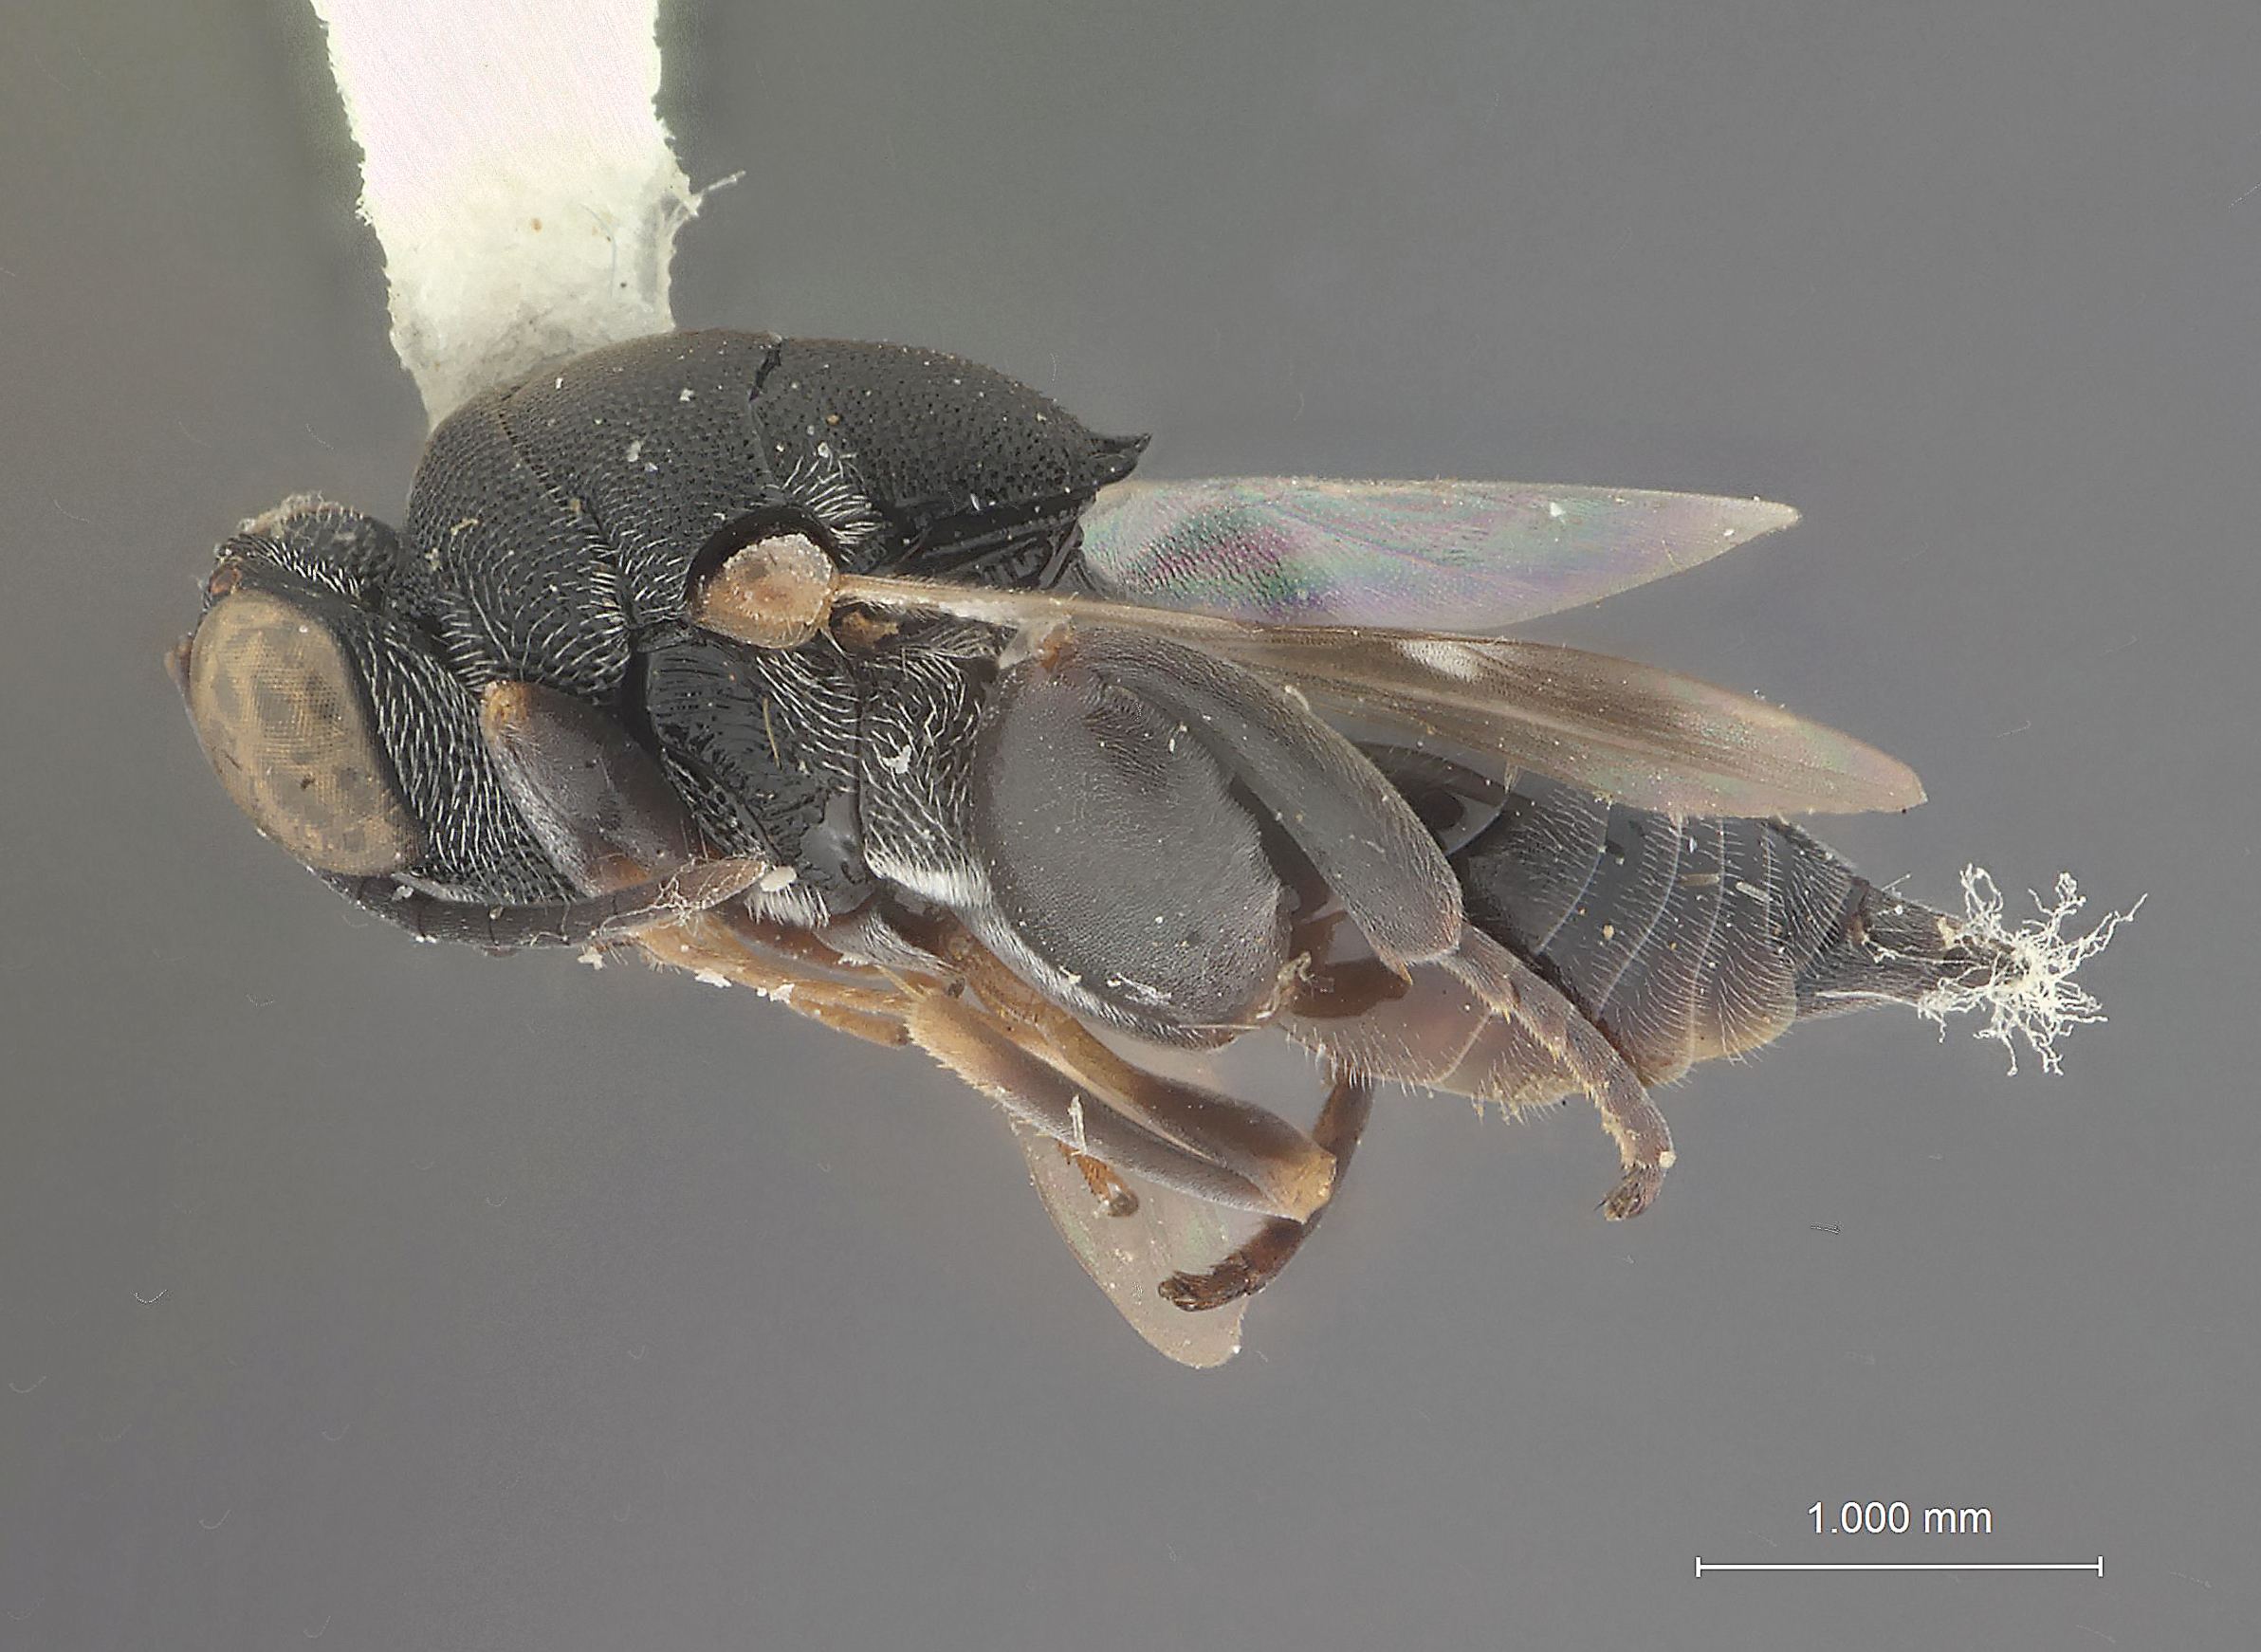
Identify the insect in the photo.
Kriechbaumerella kraussi
